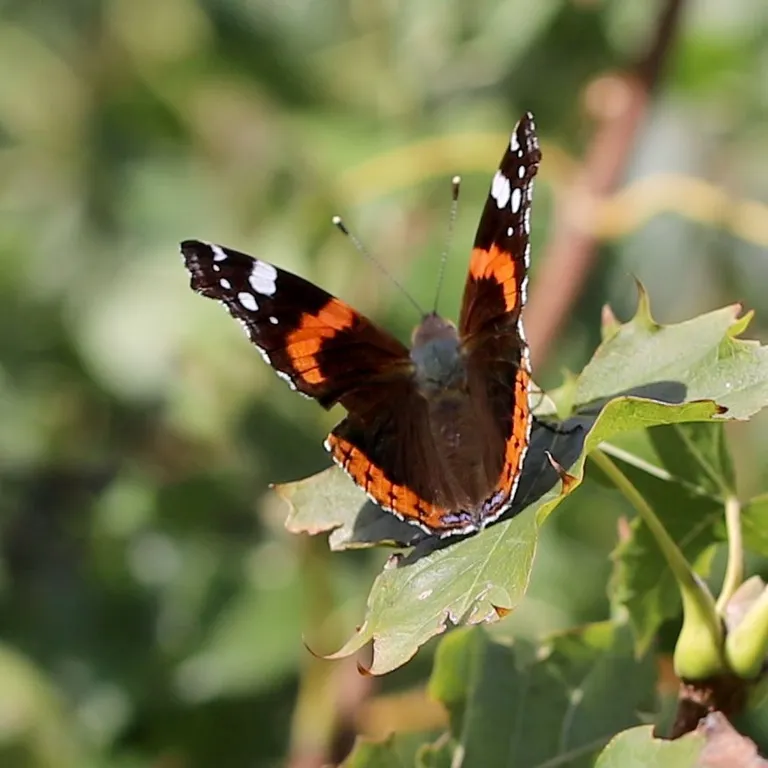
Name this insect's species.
Vanessa atalanta
